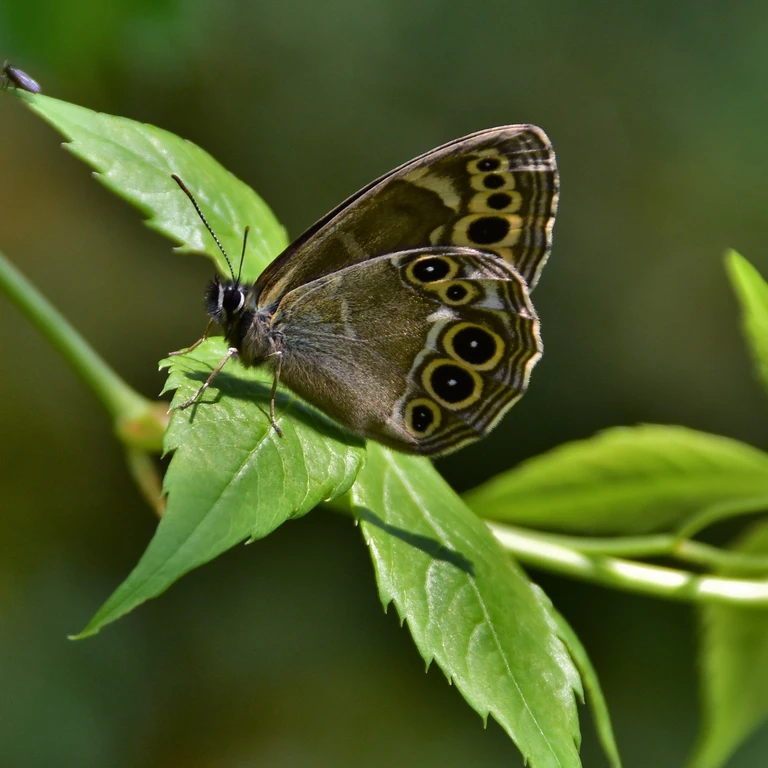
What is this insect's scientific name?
Lopinga achine (also Pararge achine)
